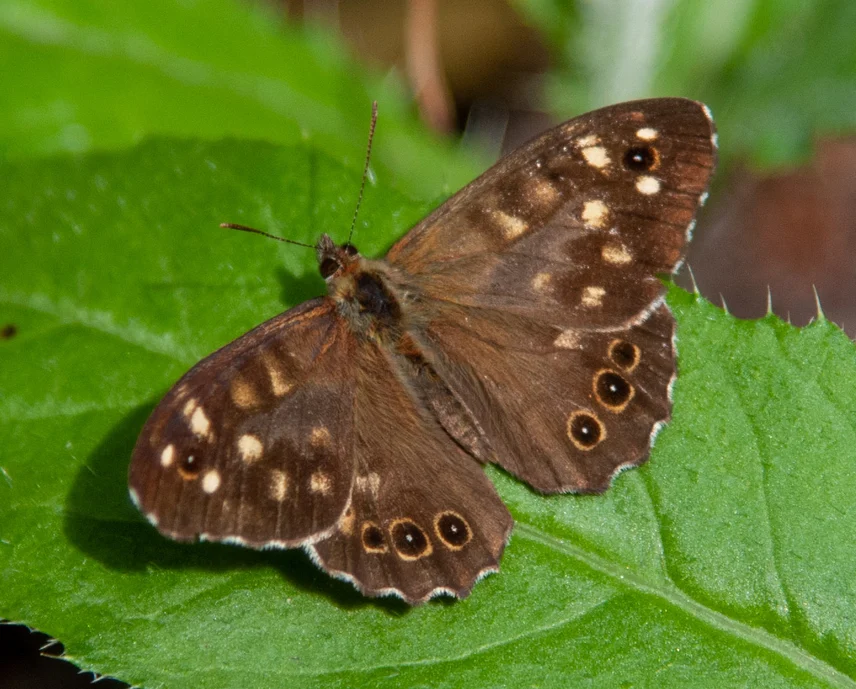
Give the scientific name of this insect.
Pararge aegeria
